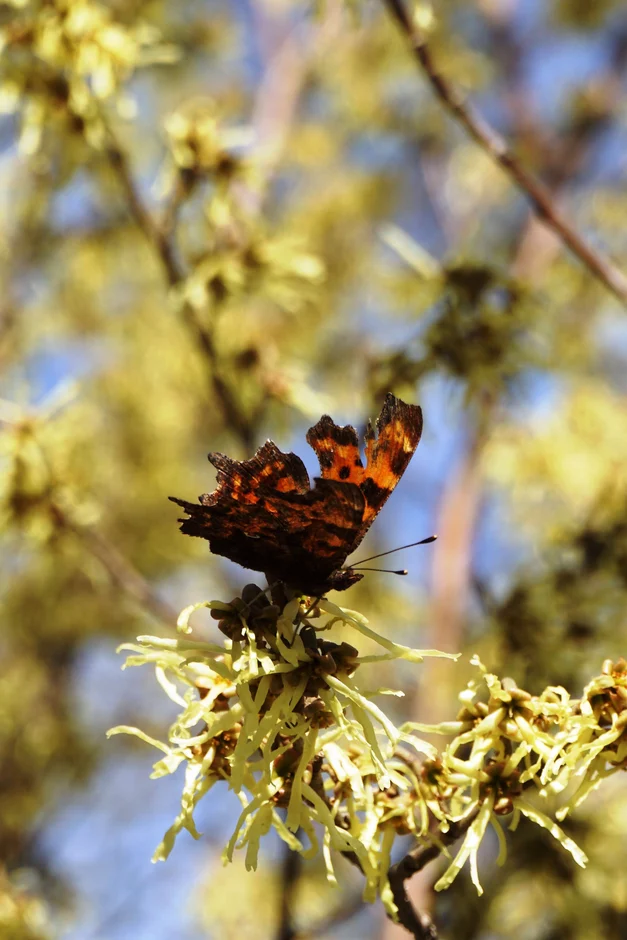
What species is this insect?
Polygonia c-album
